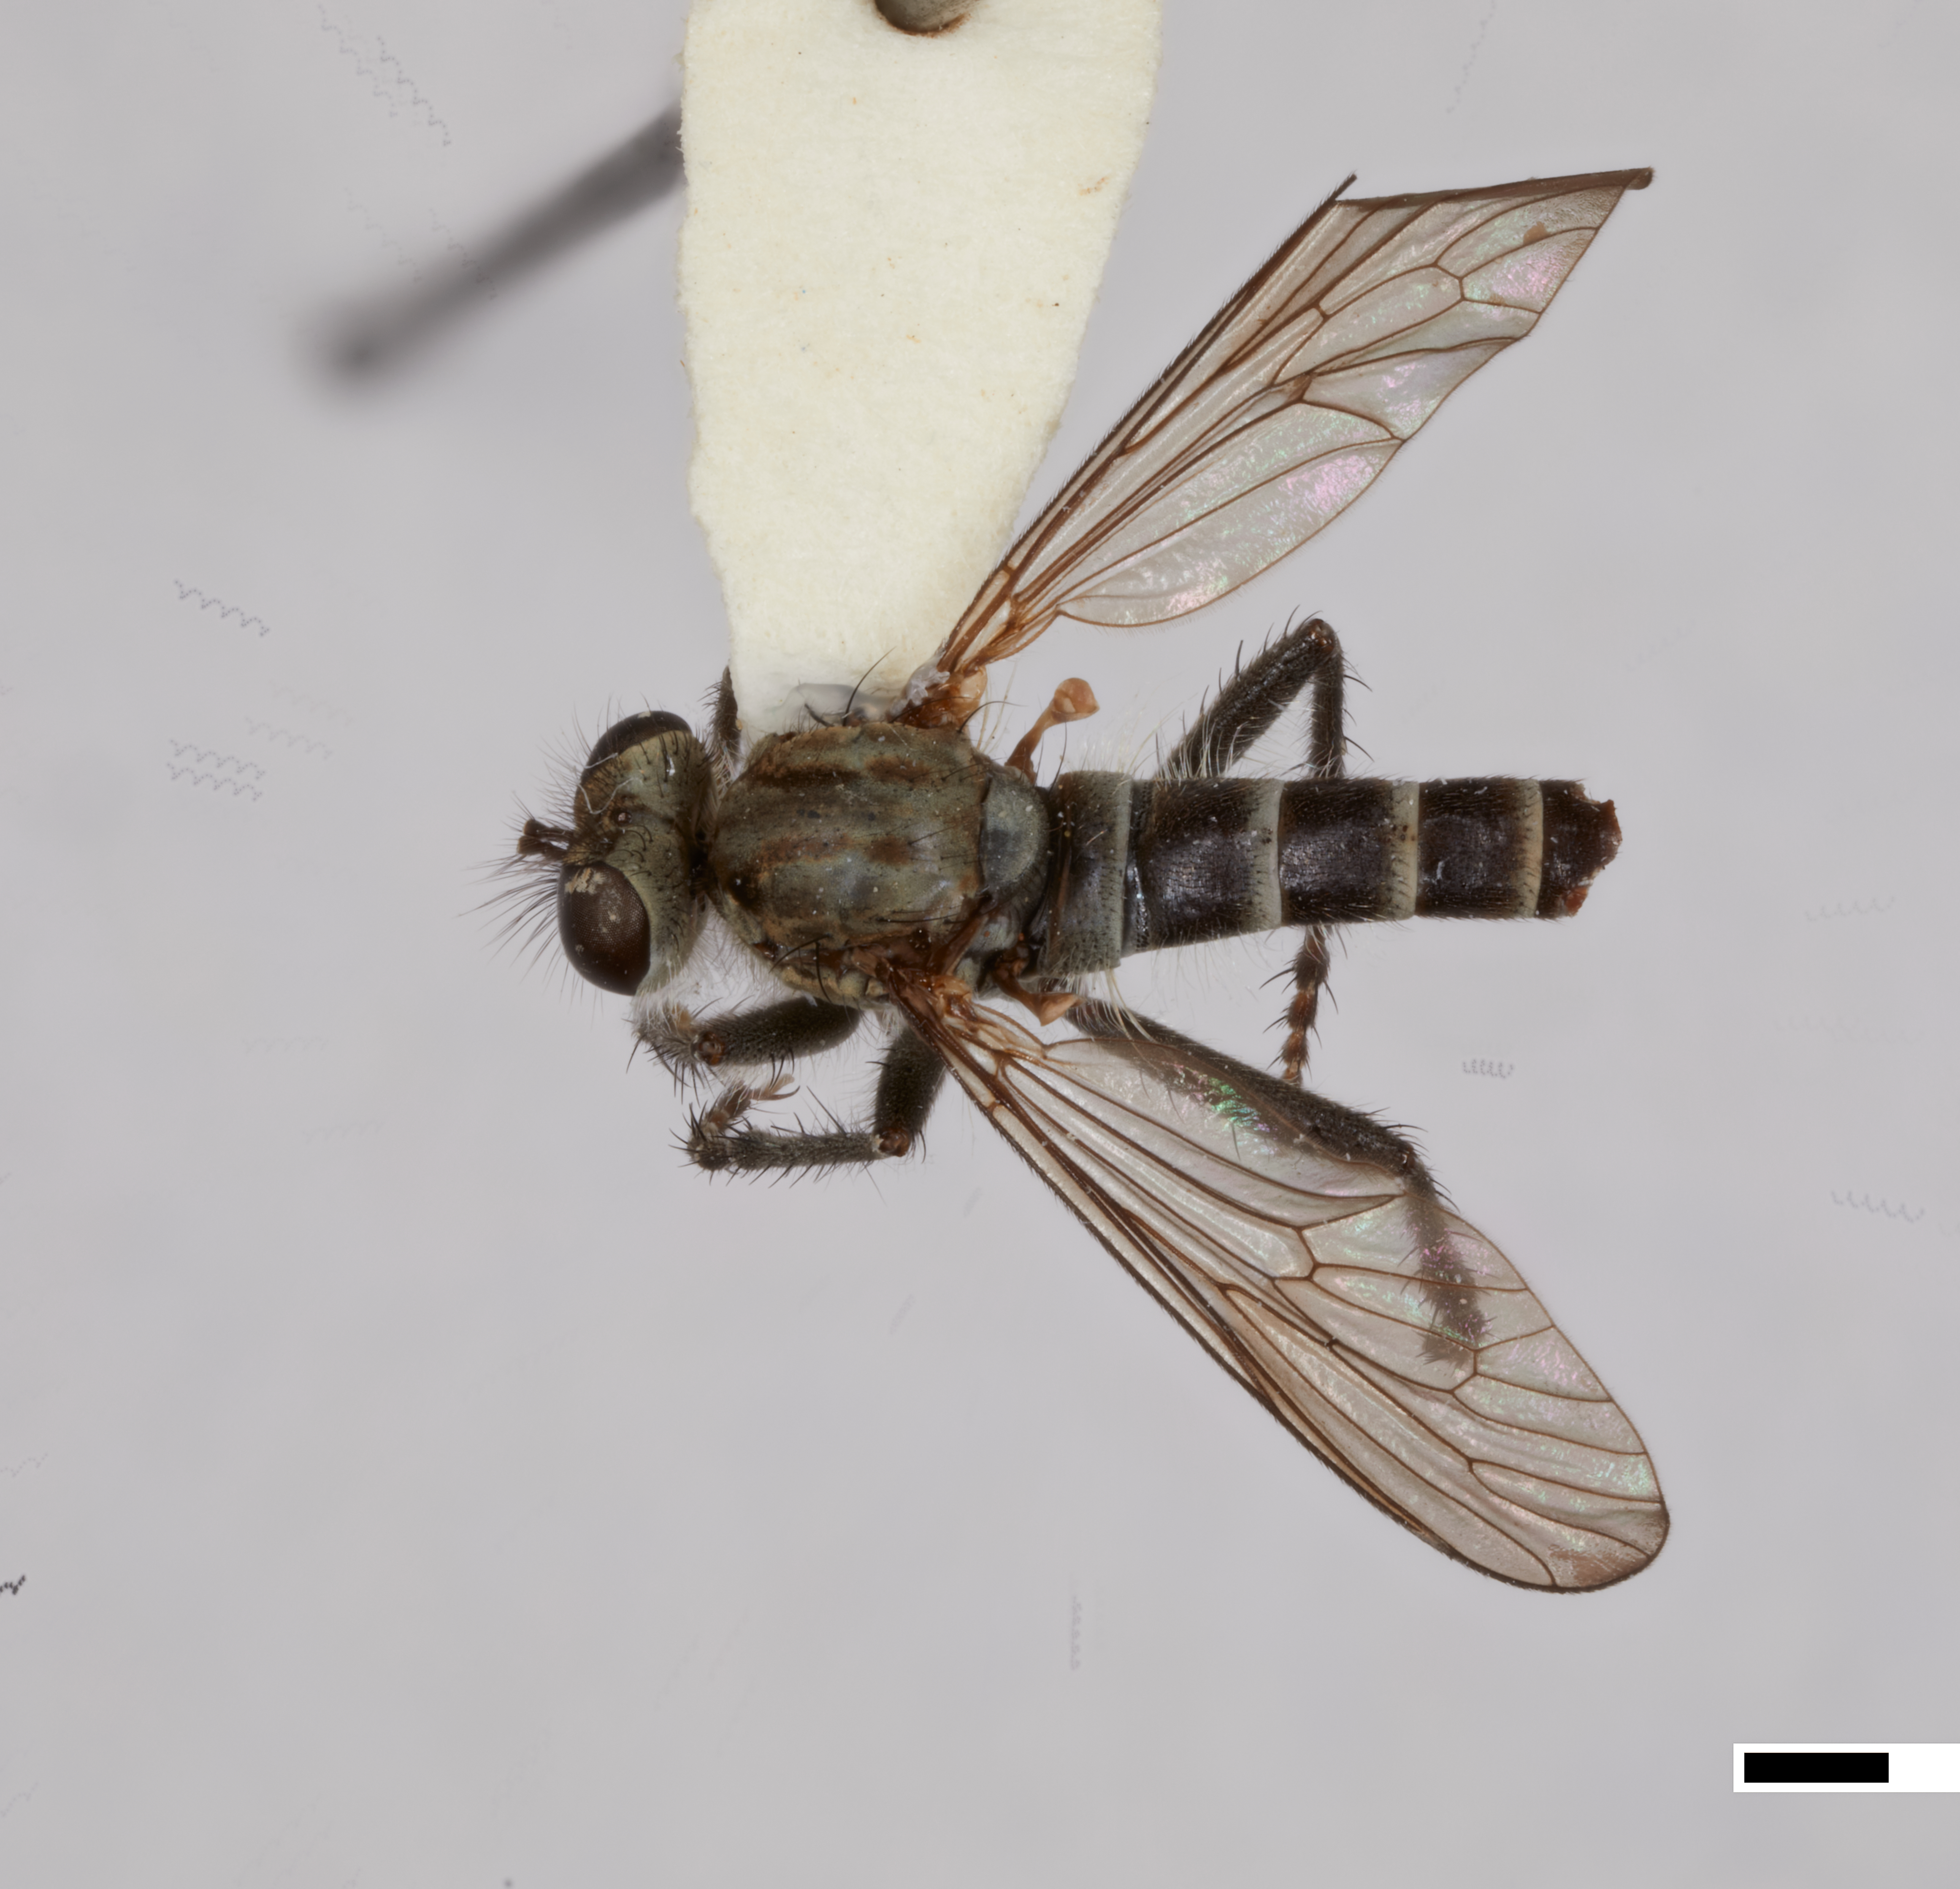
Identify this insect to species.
Lasiopogon piestolophus
